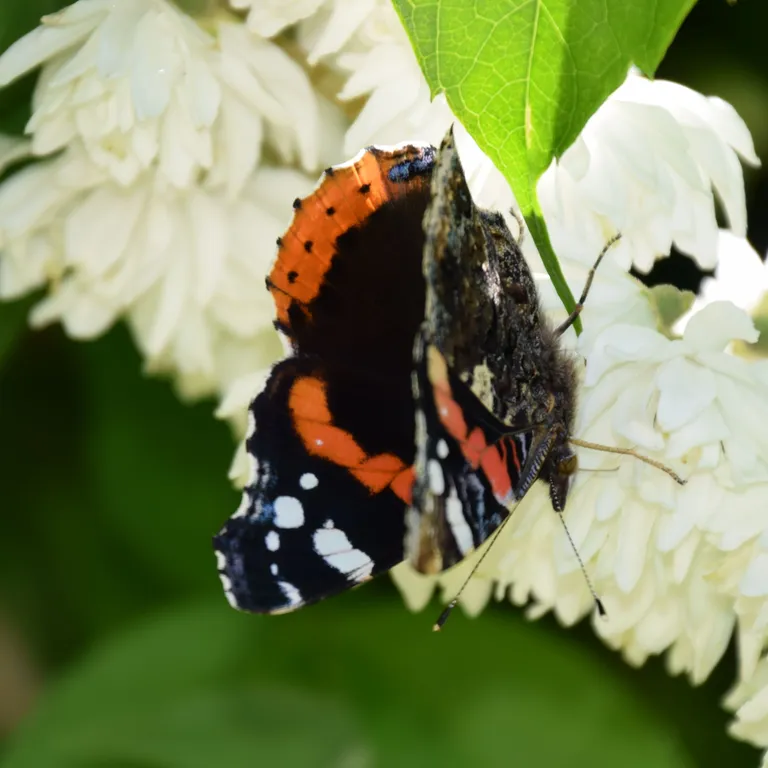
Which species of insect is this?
Vanessa atalanta
